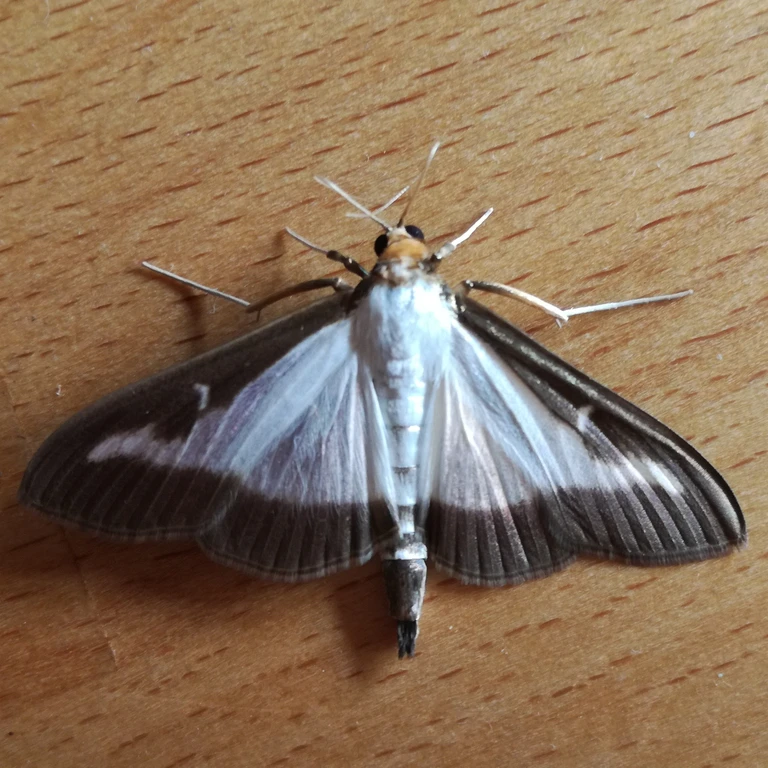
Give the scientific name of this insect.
Cydalima perspectalis
